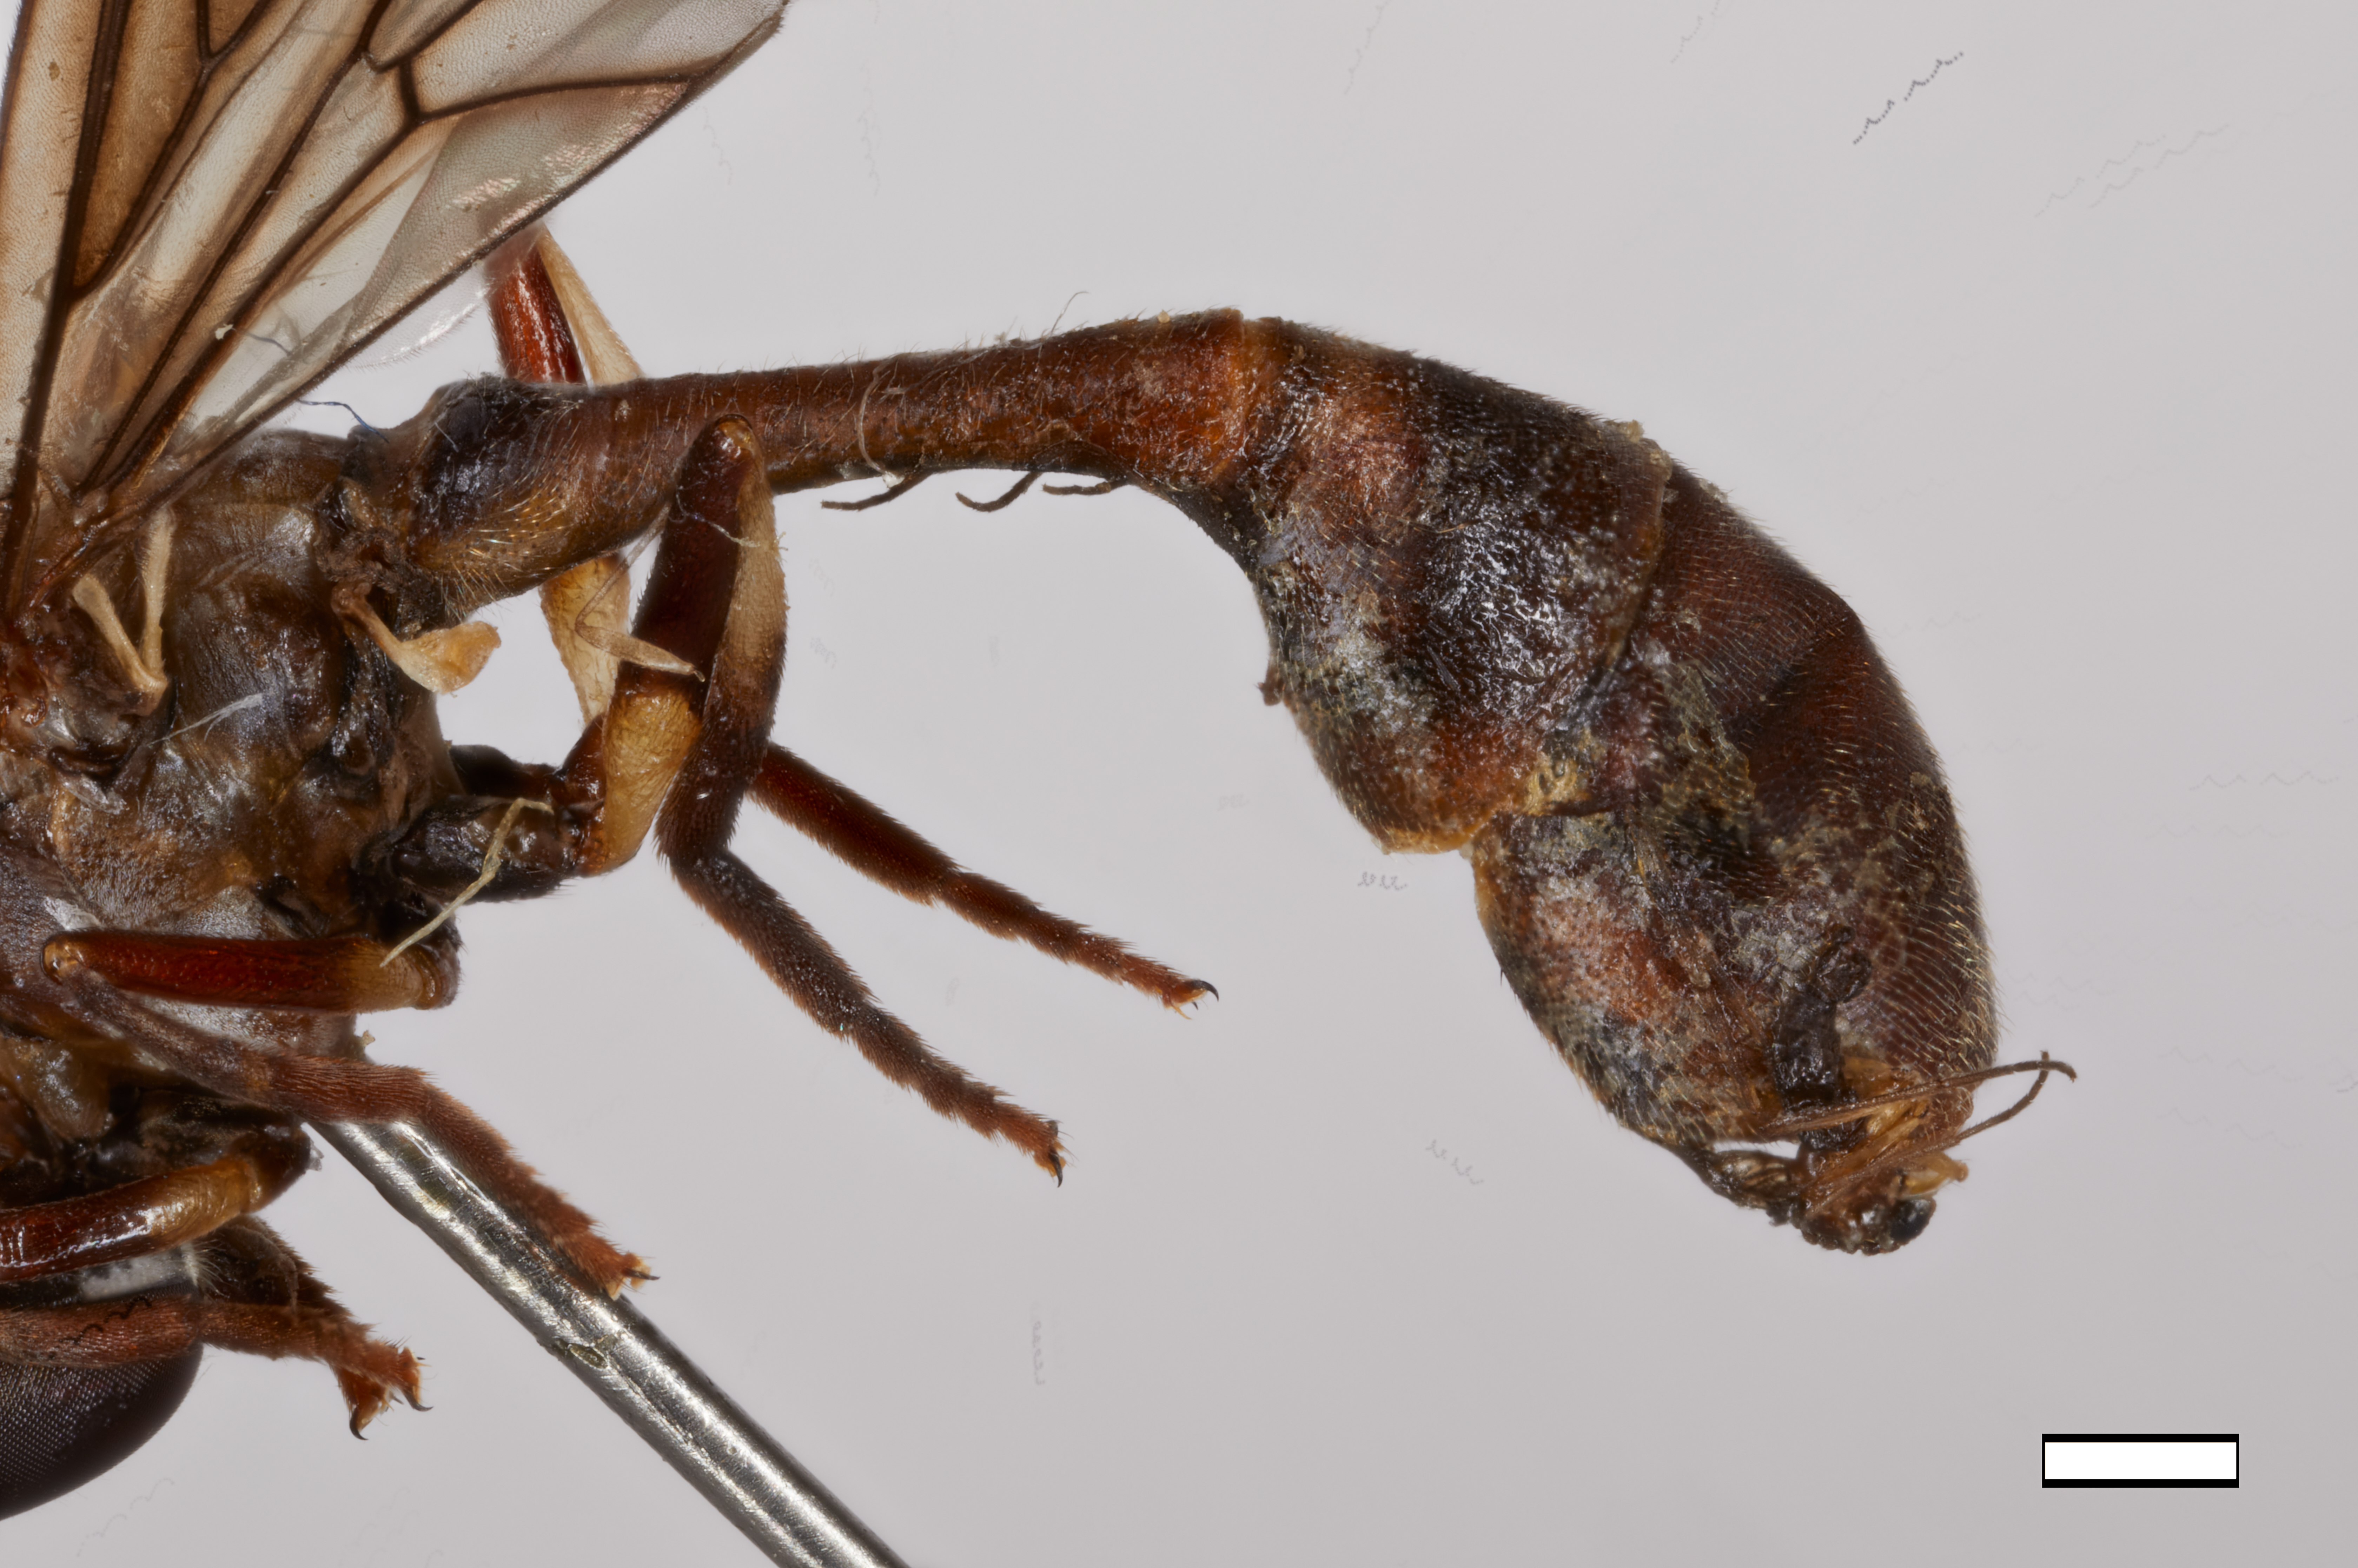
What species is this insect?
Spheginobaccha pamela
